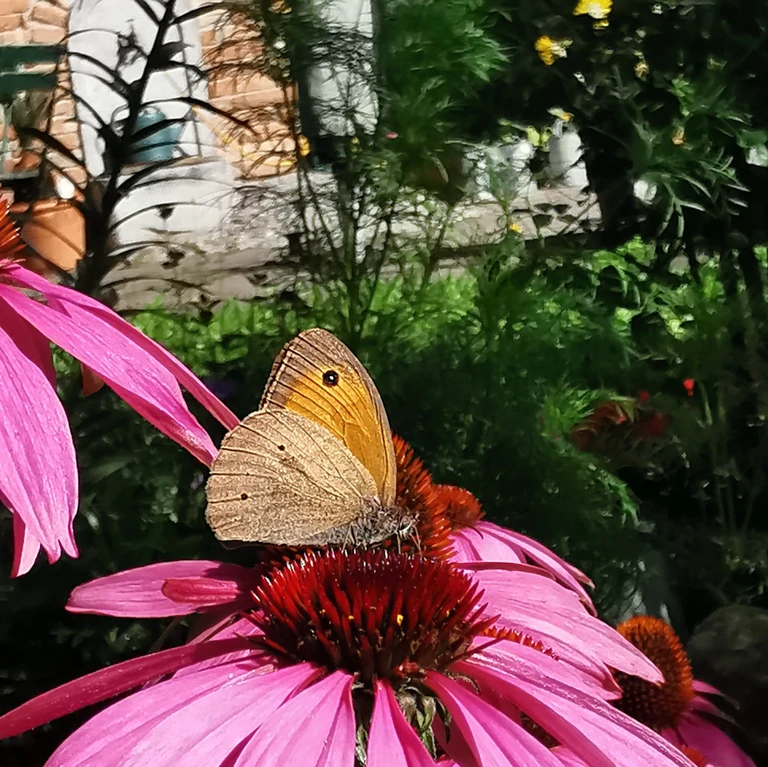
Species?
Maniola jurtina
